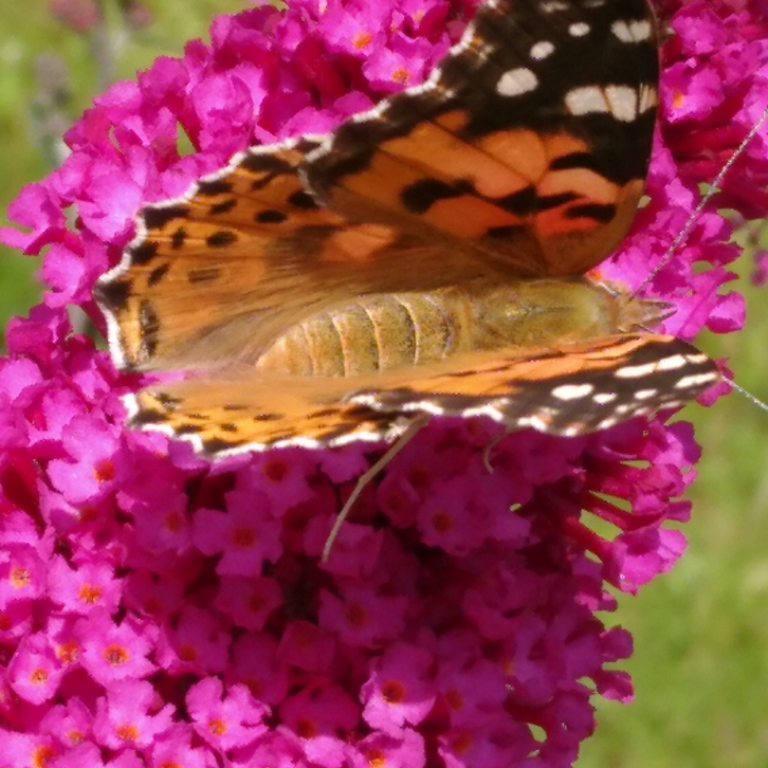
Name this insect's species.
Vanessa cardui
